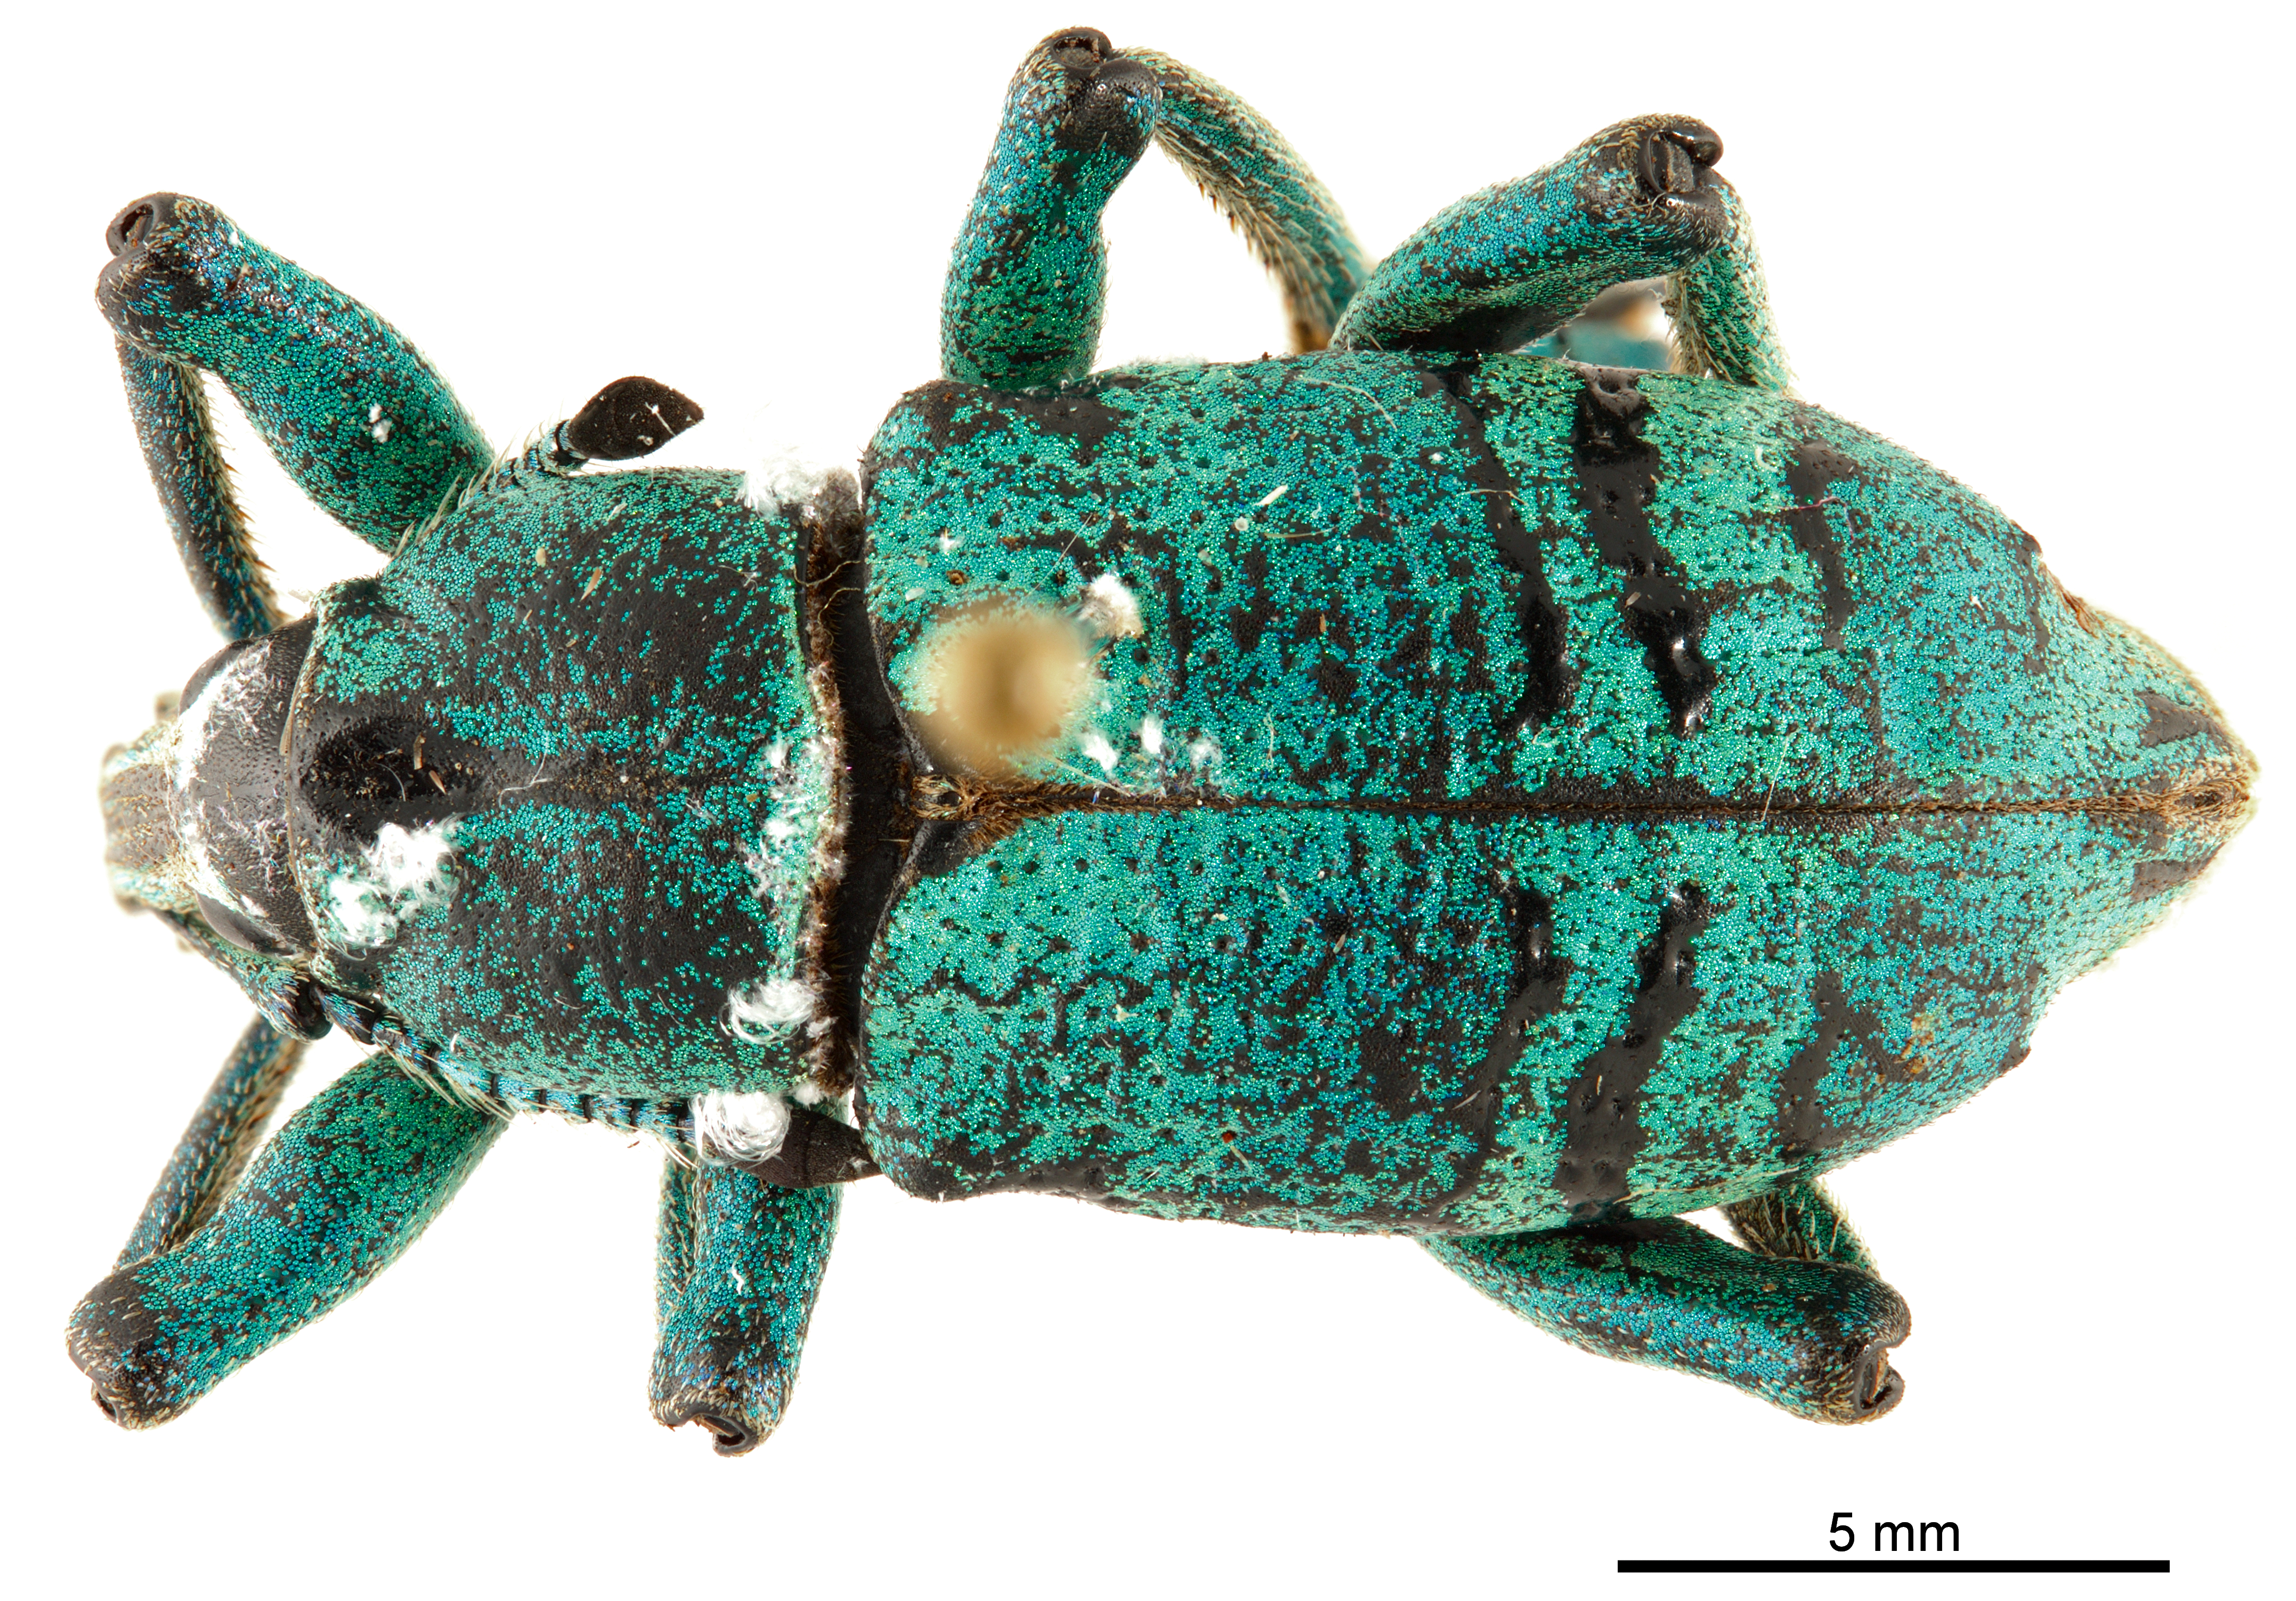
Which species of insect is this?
Eupholus humeralis
